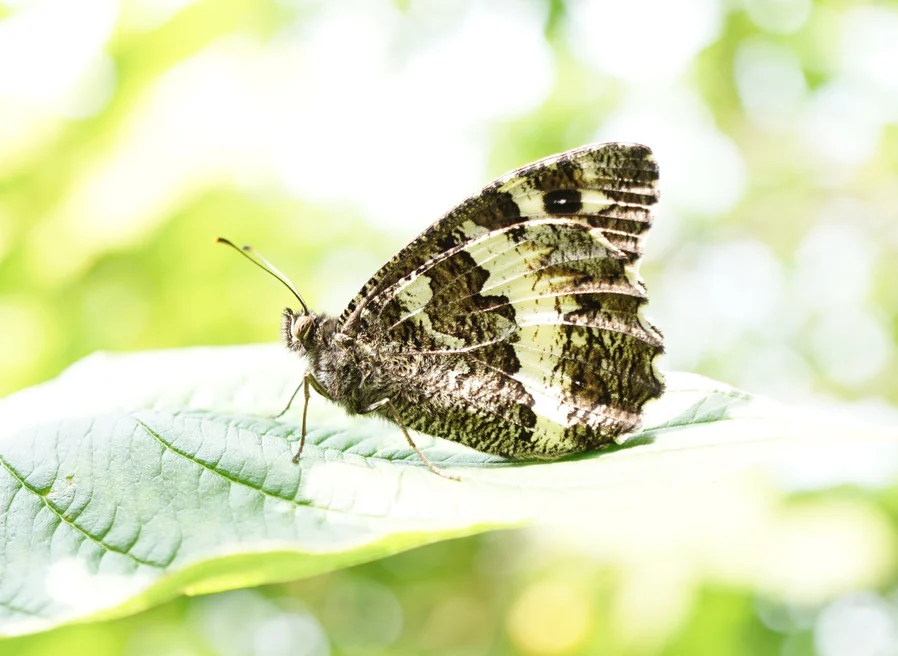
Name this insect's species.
Brintesia circe
